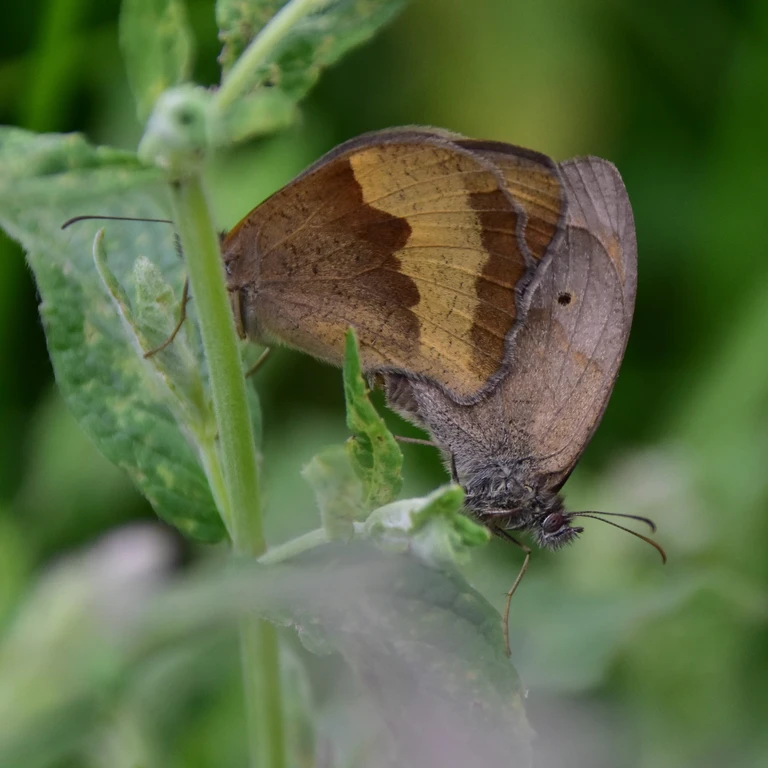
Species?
Maniola jurtina
